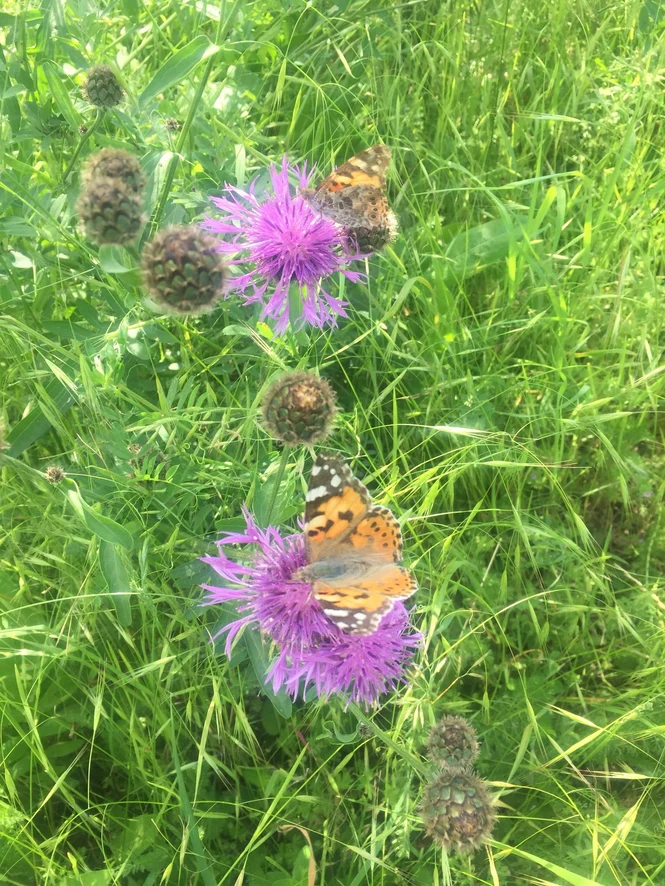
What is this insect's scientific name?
Vanessa cardui
